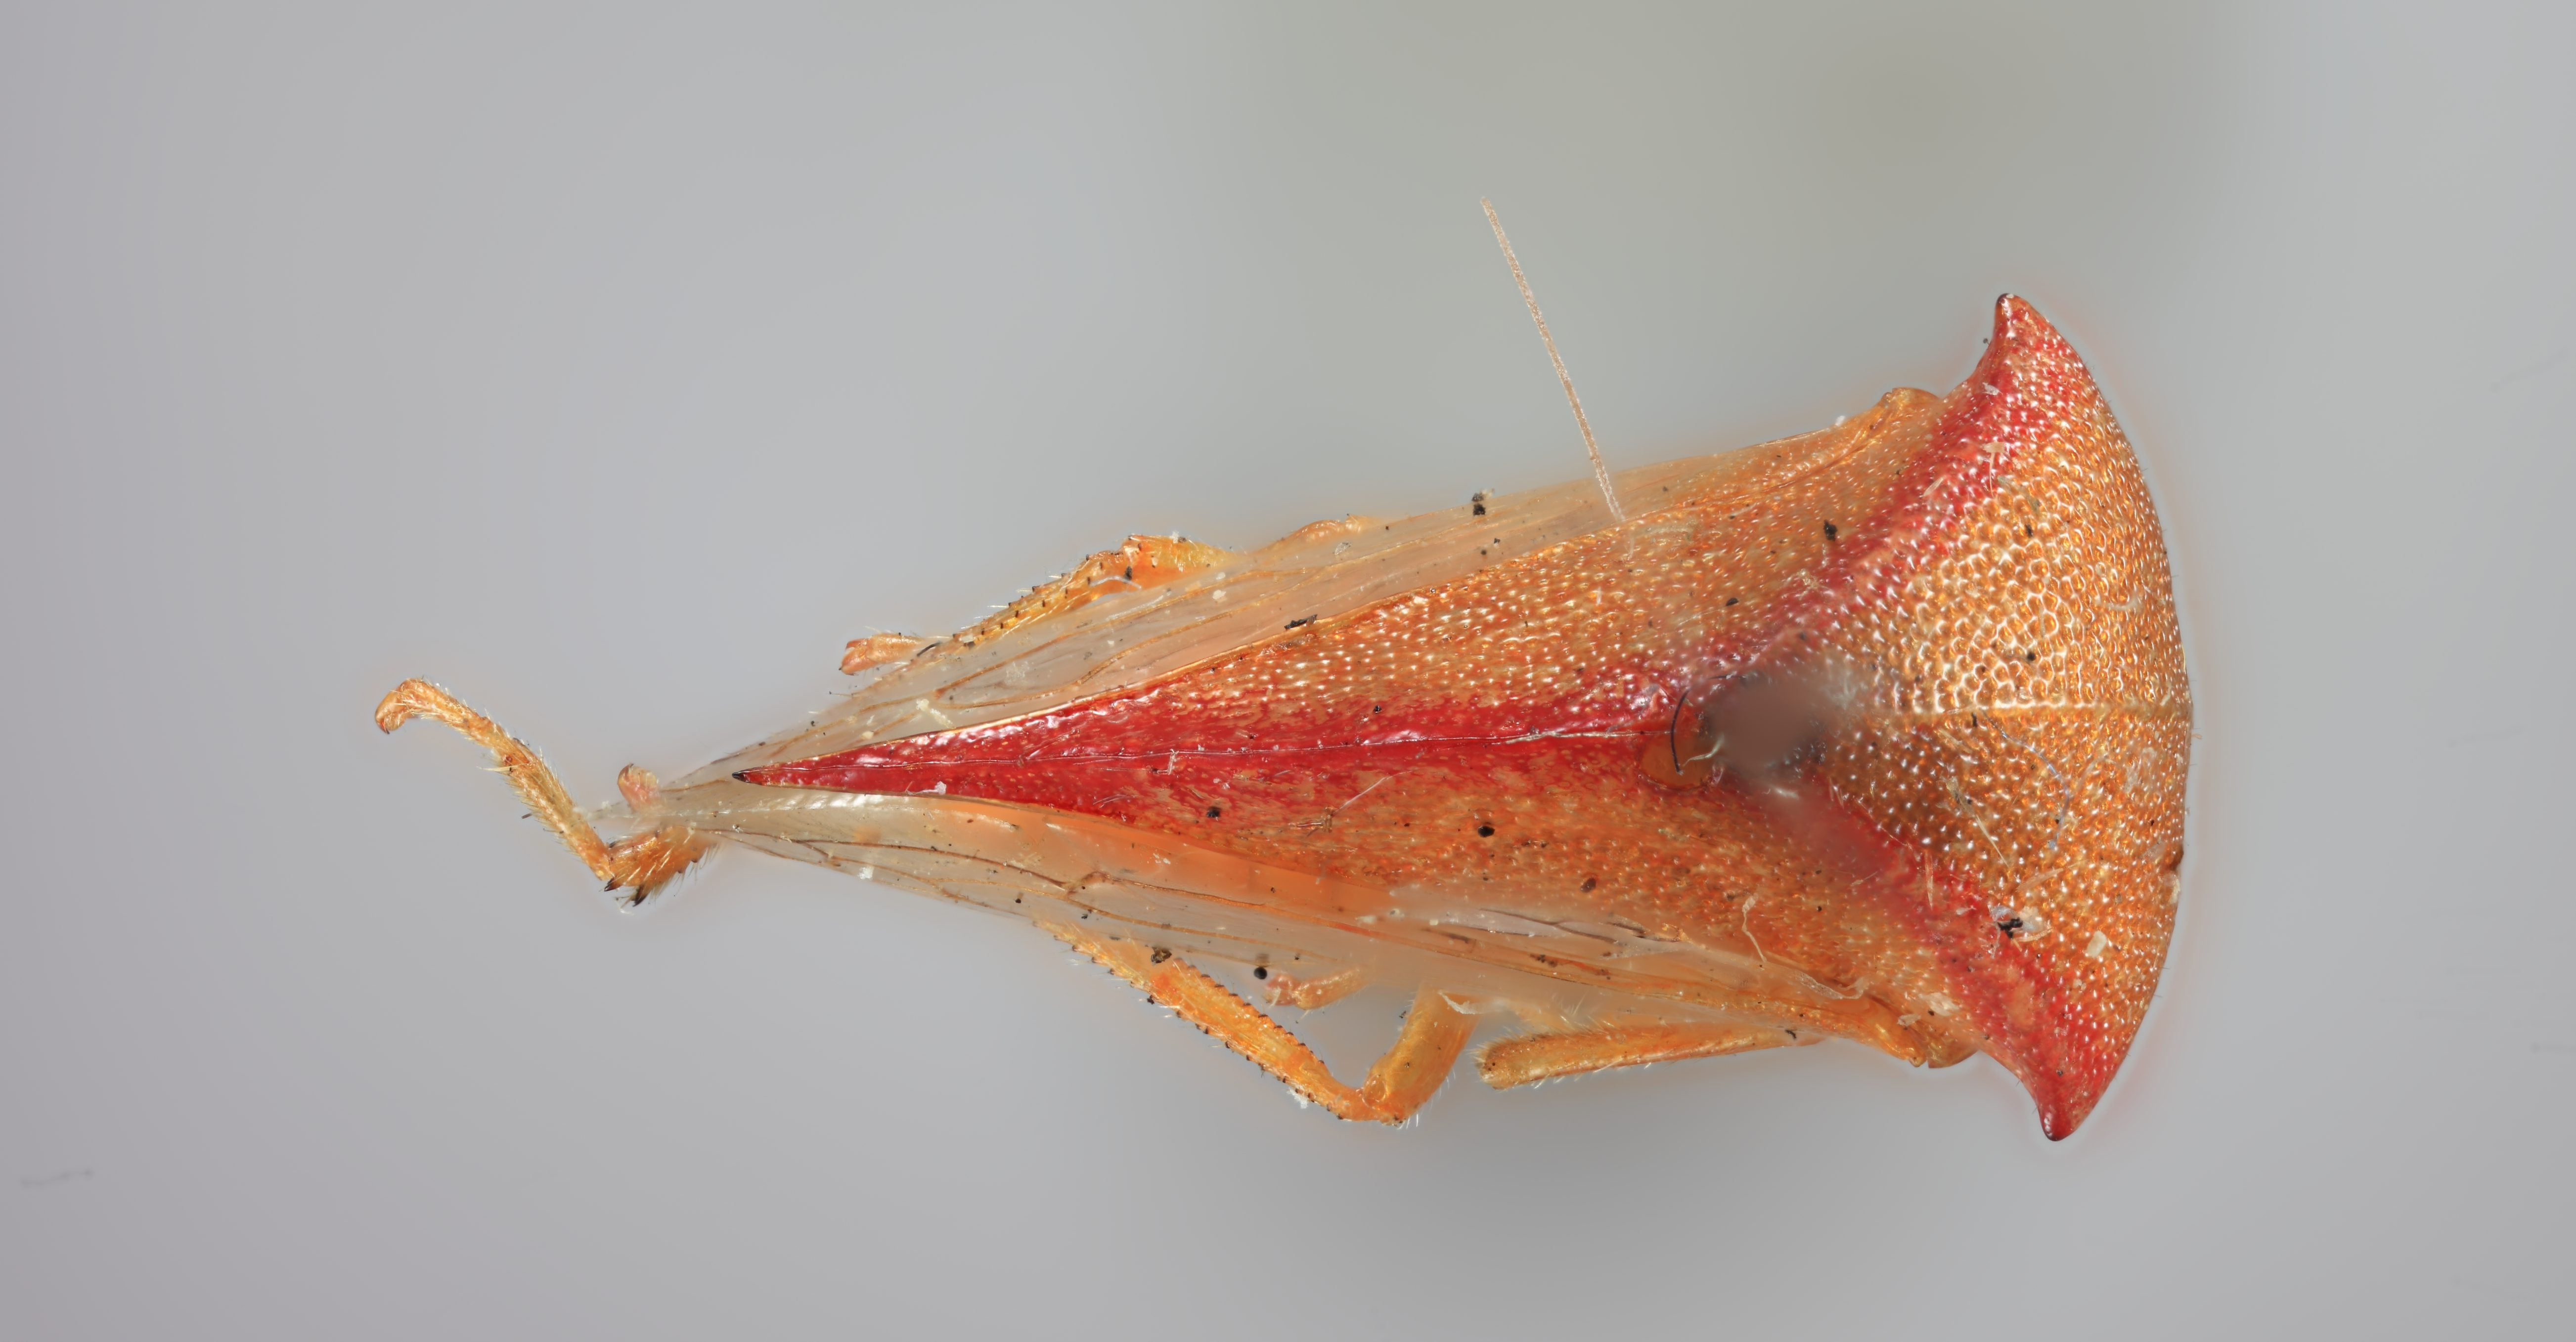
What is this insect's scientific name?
Ceresa rubra
